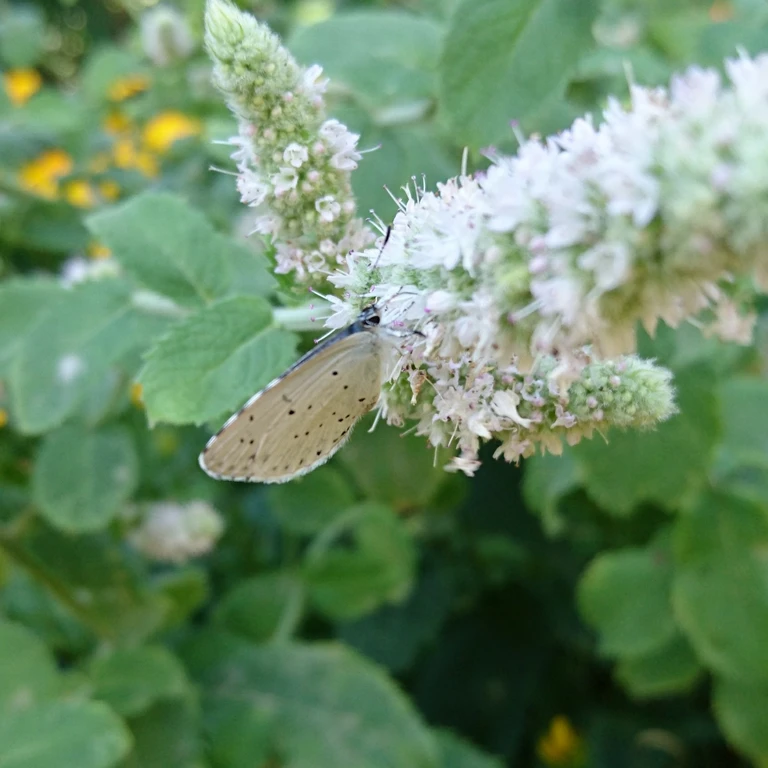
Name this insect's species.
Celastrina argiolus
